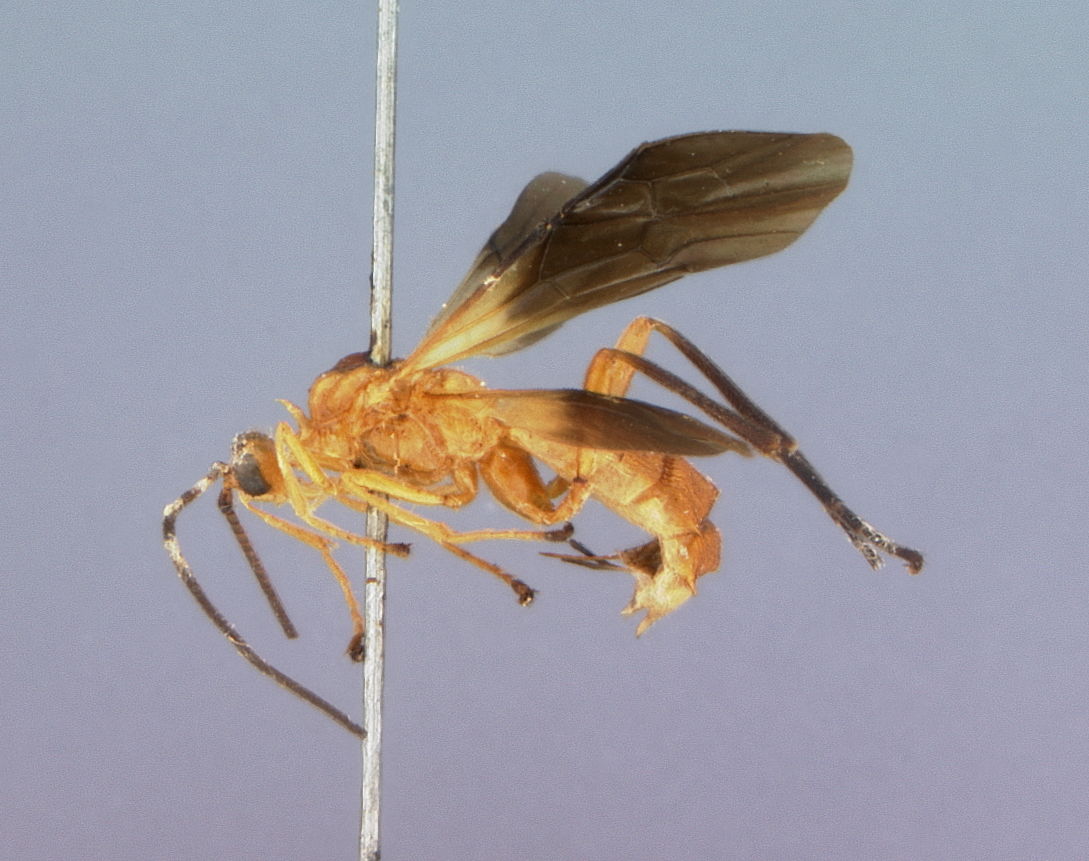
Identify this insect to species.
Spinaria eburata
